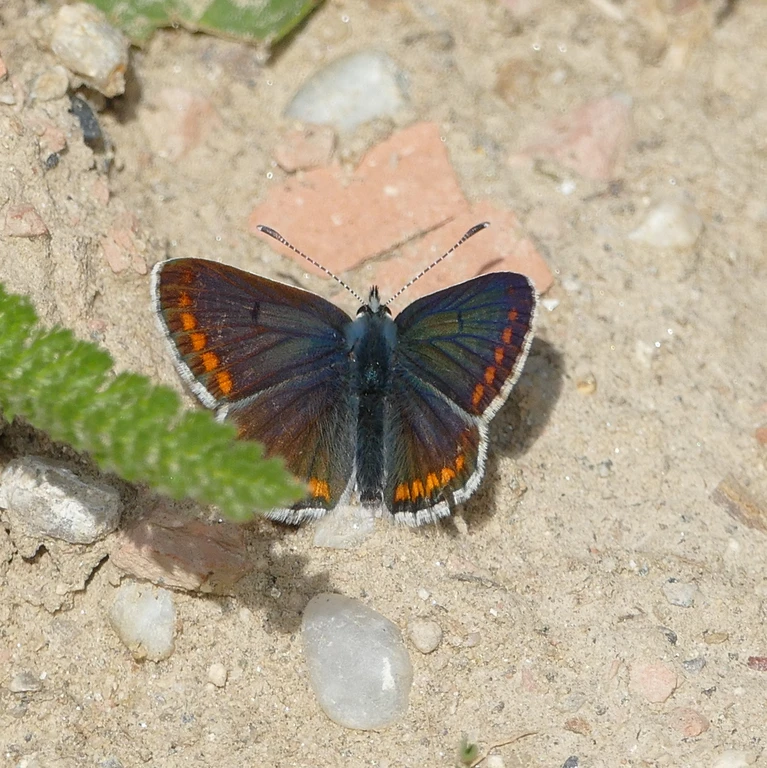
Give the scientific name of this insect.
Aricia agestis/artaxerxes
